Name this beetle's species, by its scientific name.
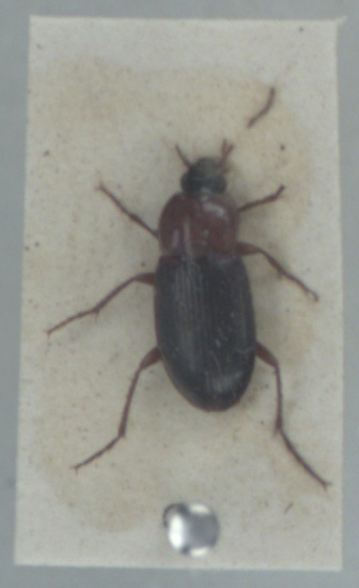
Calathus melanocephalus
